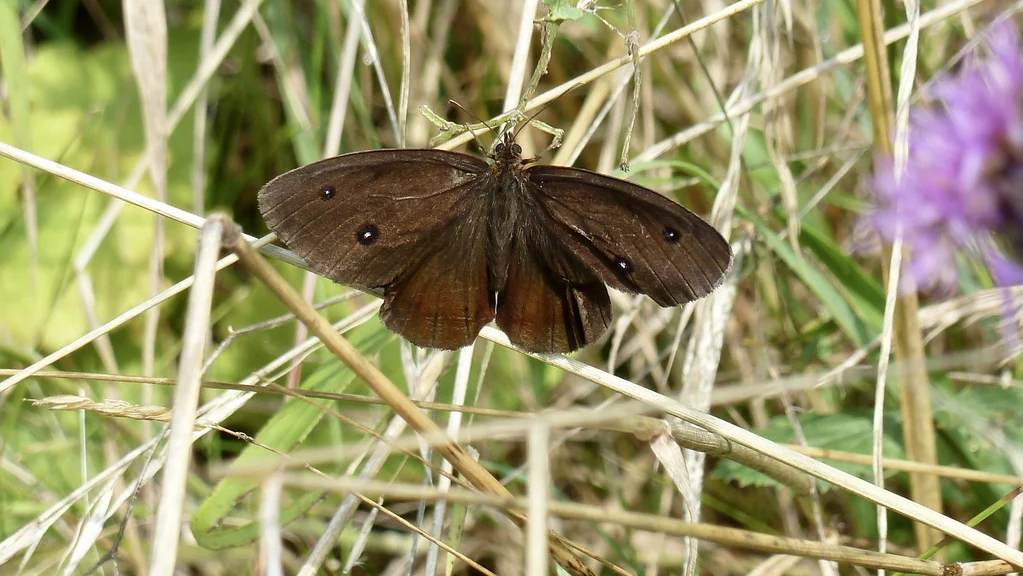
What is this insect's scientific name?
Minois dryas
